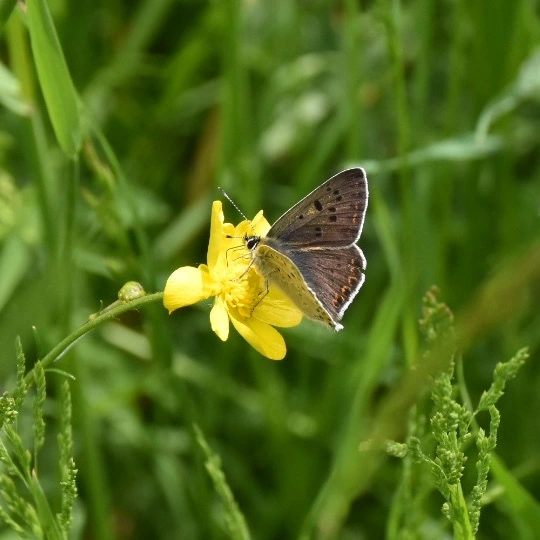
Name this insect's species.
Lycaena tityrus (also Loweia tityrus)
